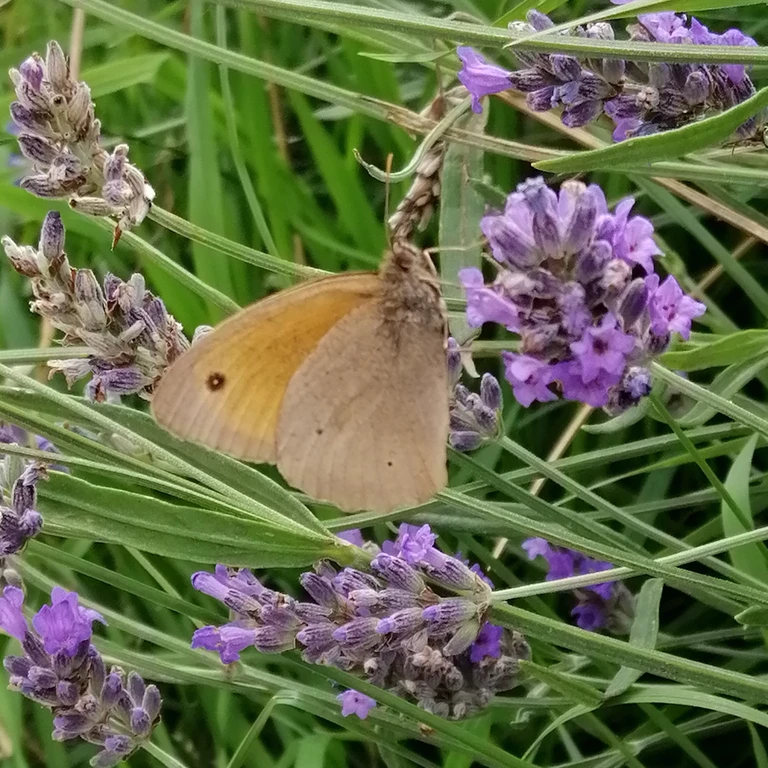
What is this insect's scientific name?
Maniola jurtina
